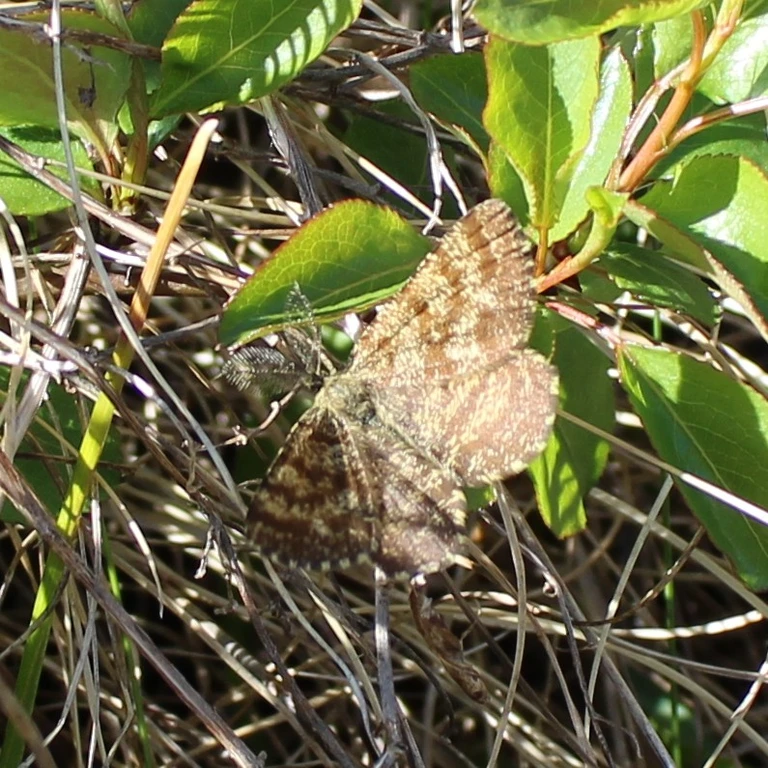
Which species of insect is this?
Ematurga atomaria
